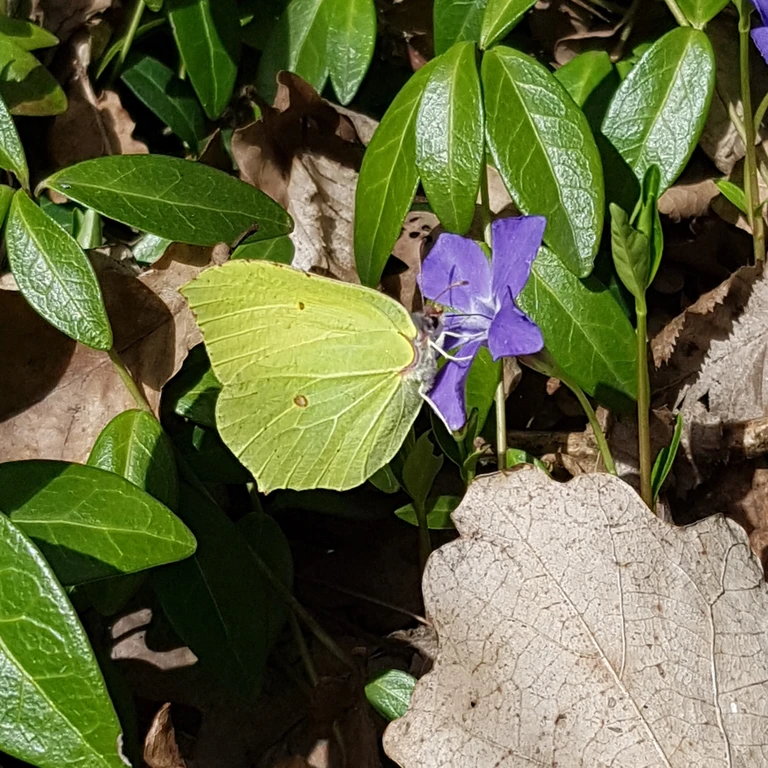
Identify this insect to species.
Gonepteryx rhamni
